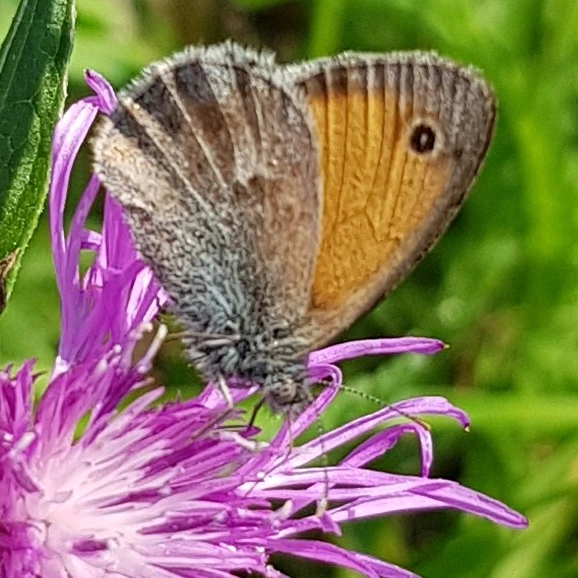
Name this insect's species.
Coenonympha pamphilus
